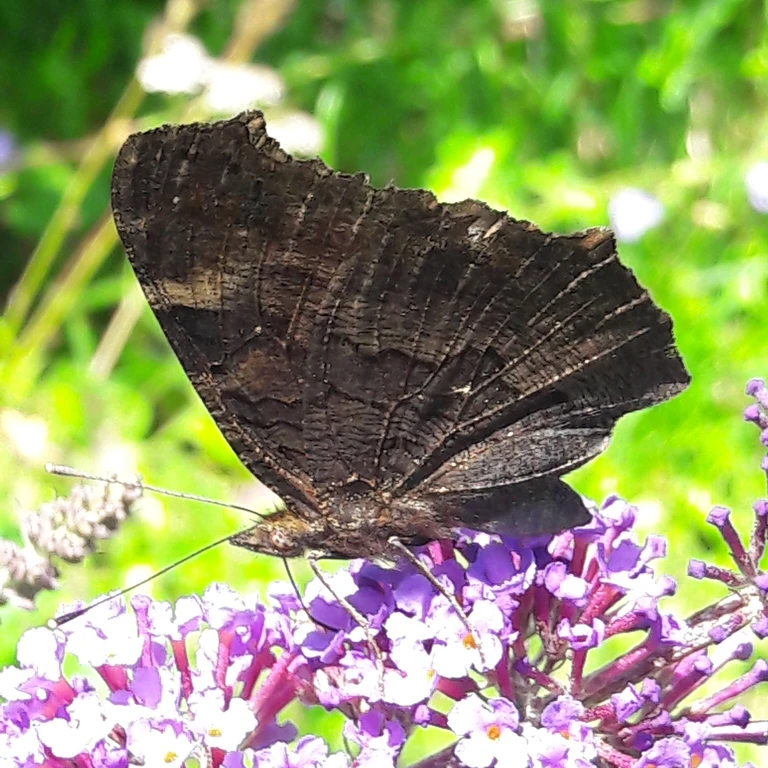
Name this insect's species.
Aglais io
